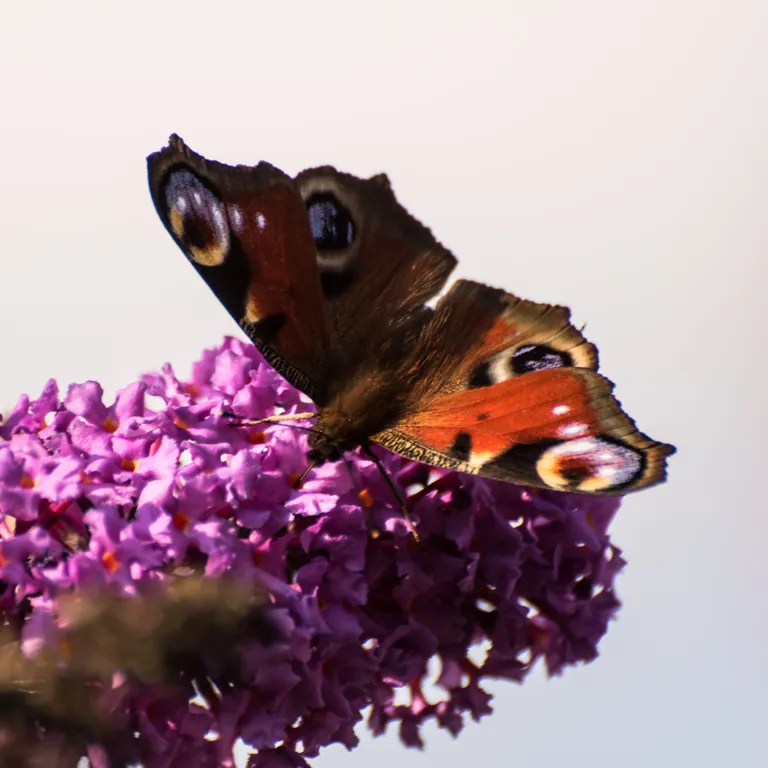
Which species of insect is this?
Aglais io
